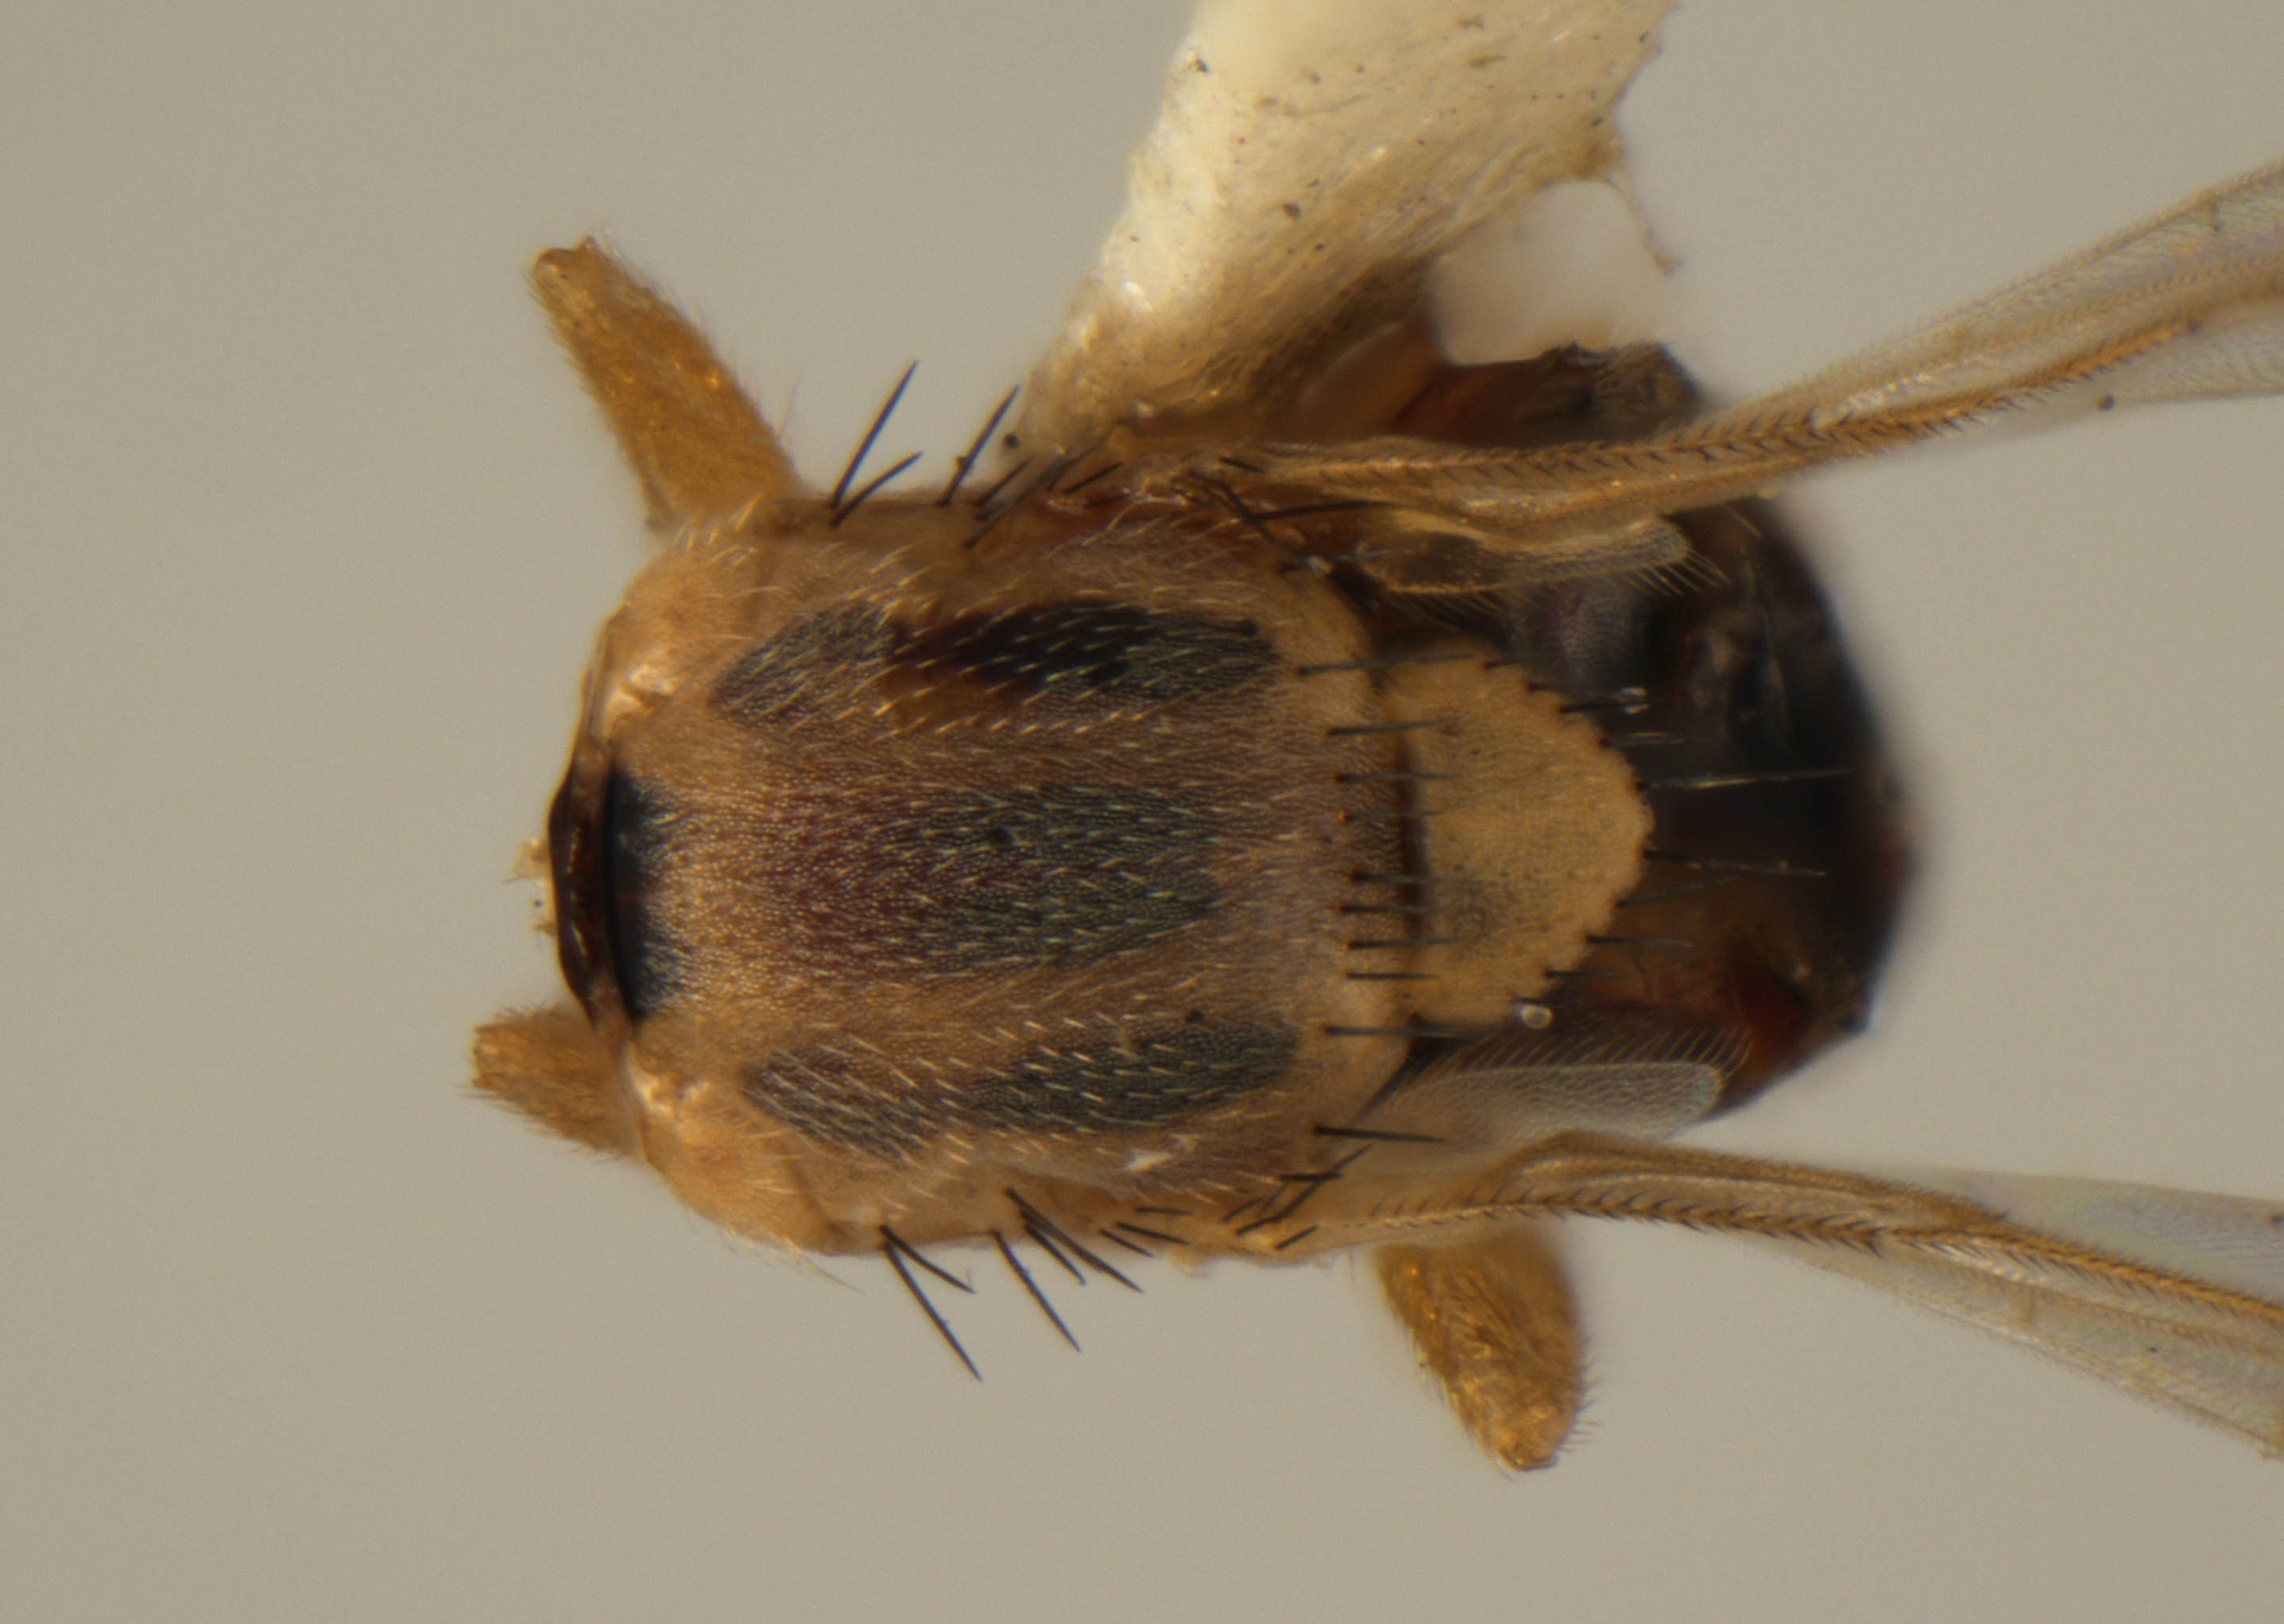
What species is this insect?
Eugaurax floridensis
